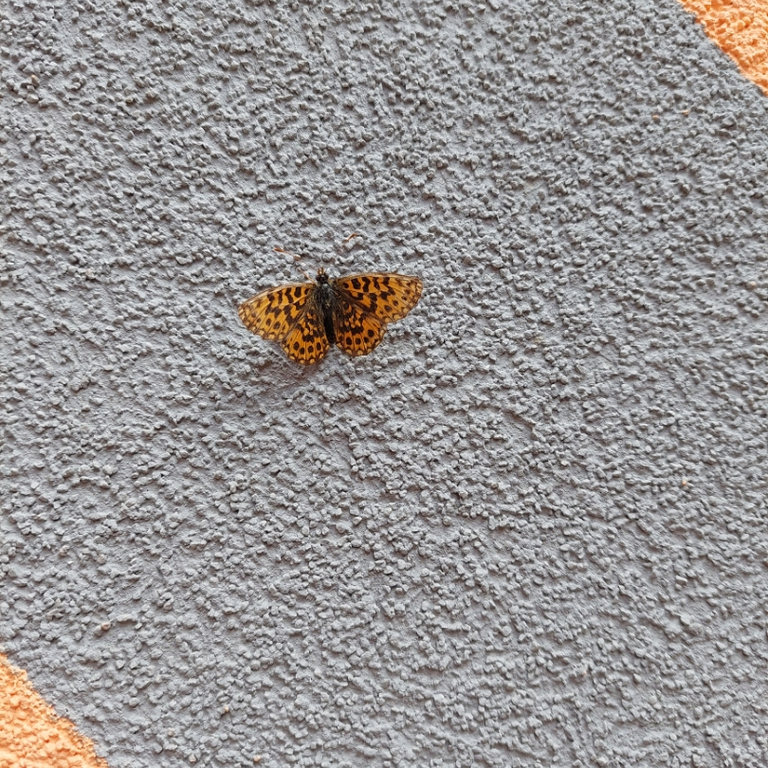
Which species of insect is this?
Boloria dia
